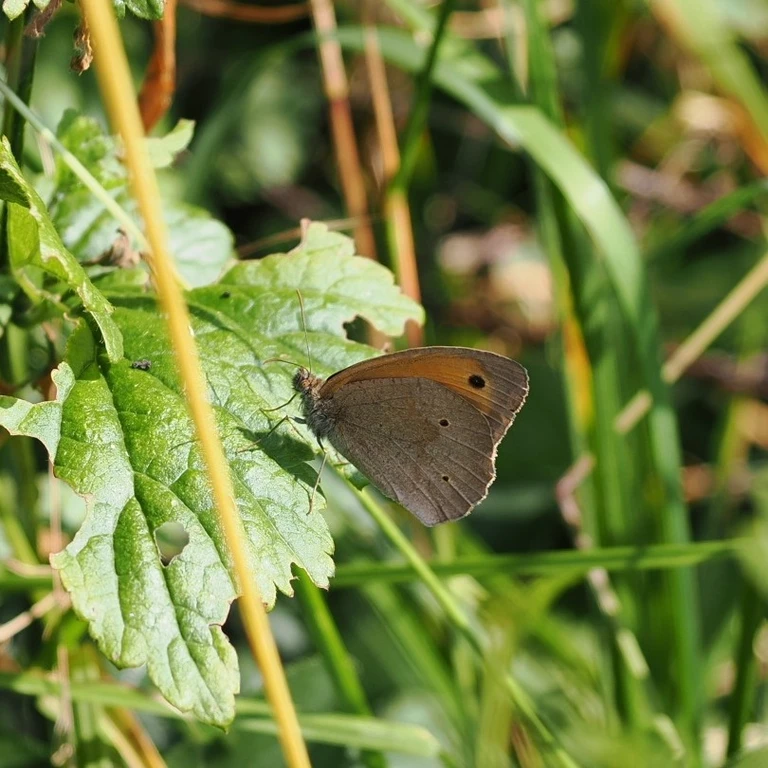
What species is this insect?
Maniola jurtina
